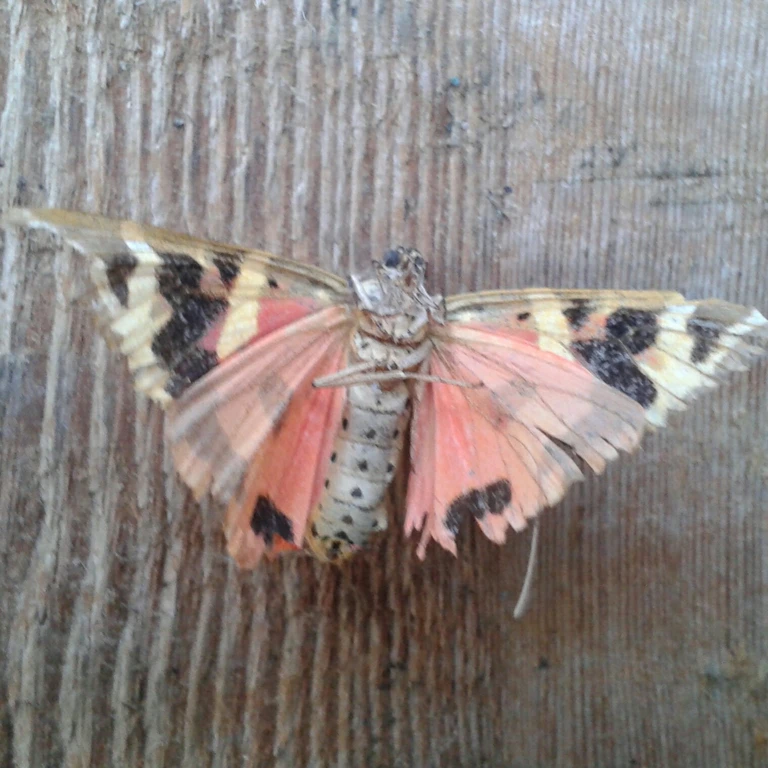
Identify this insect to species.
Euplagia quadripunctaria
